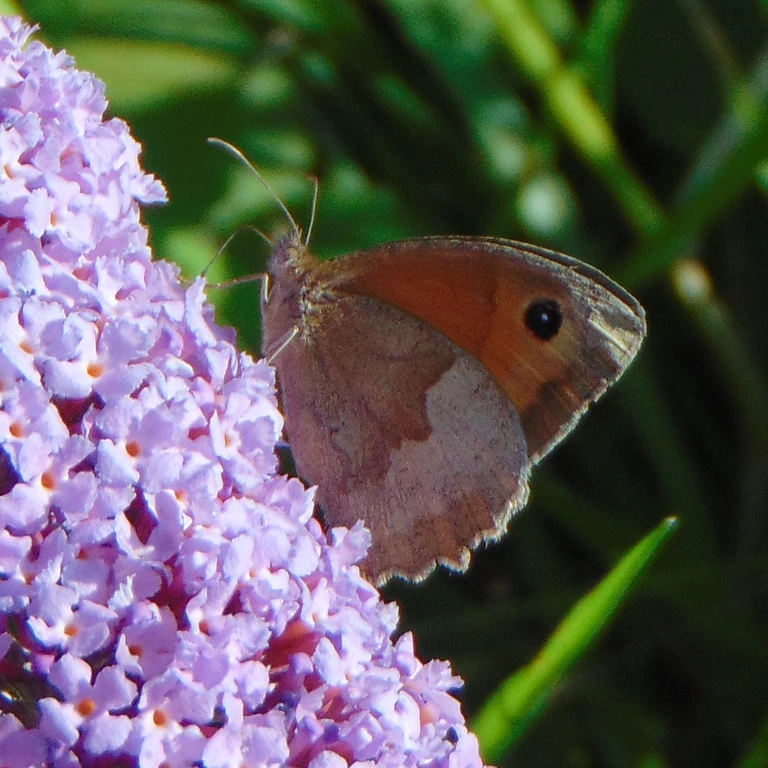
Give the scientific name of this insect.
Maniola jurtina
